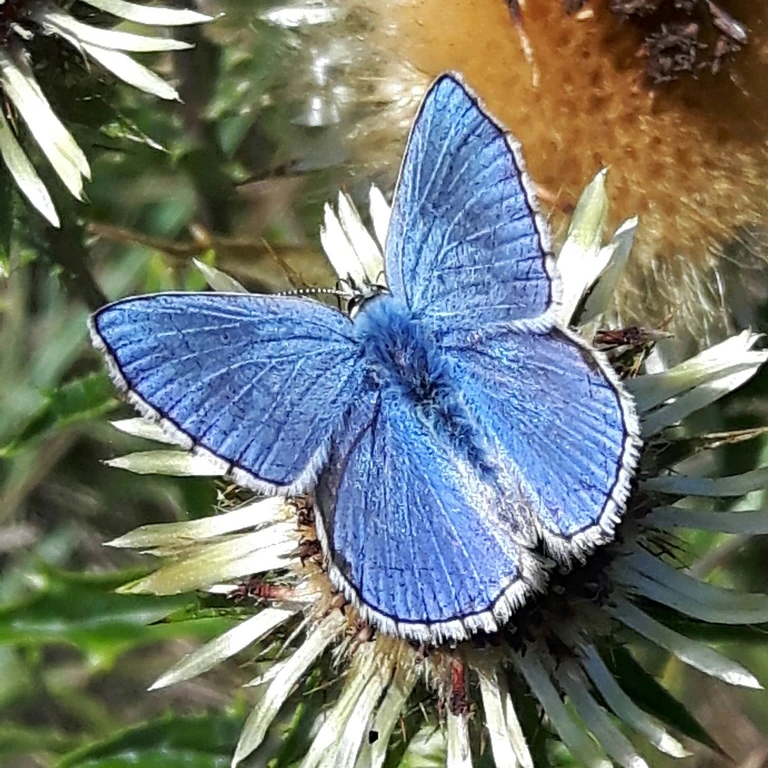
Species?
Lysandra bellargus
